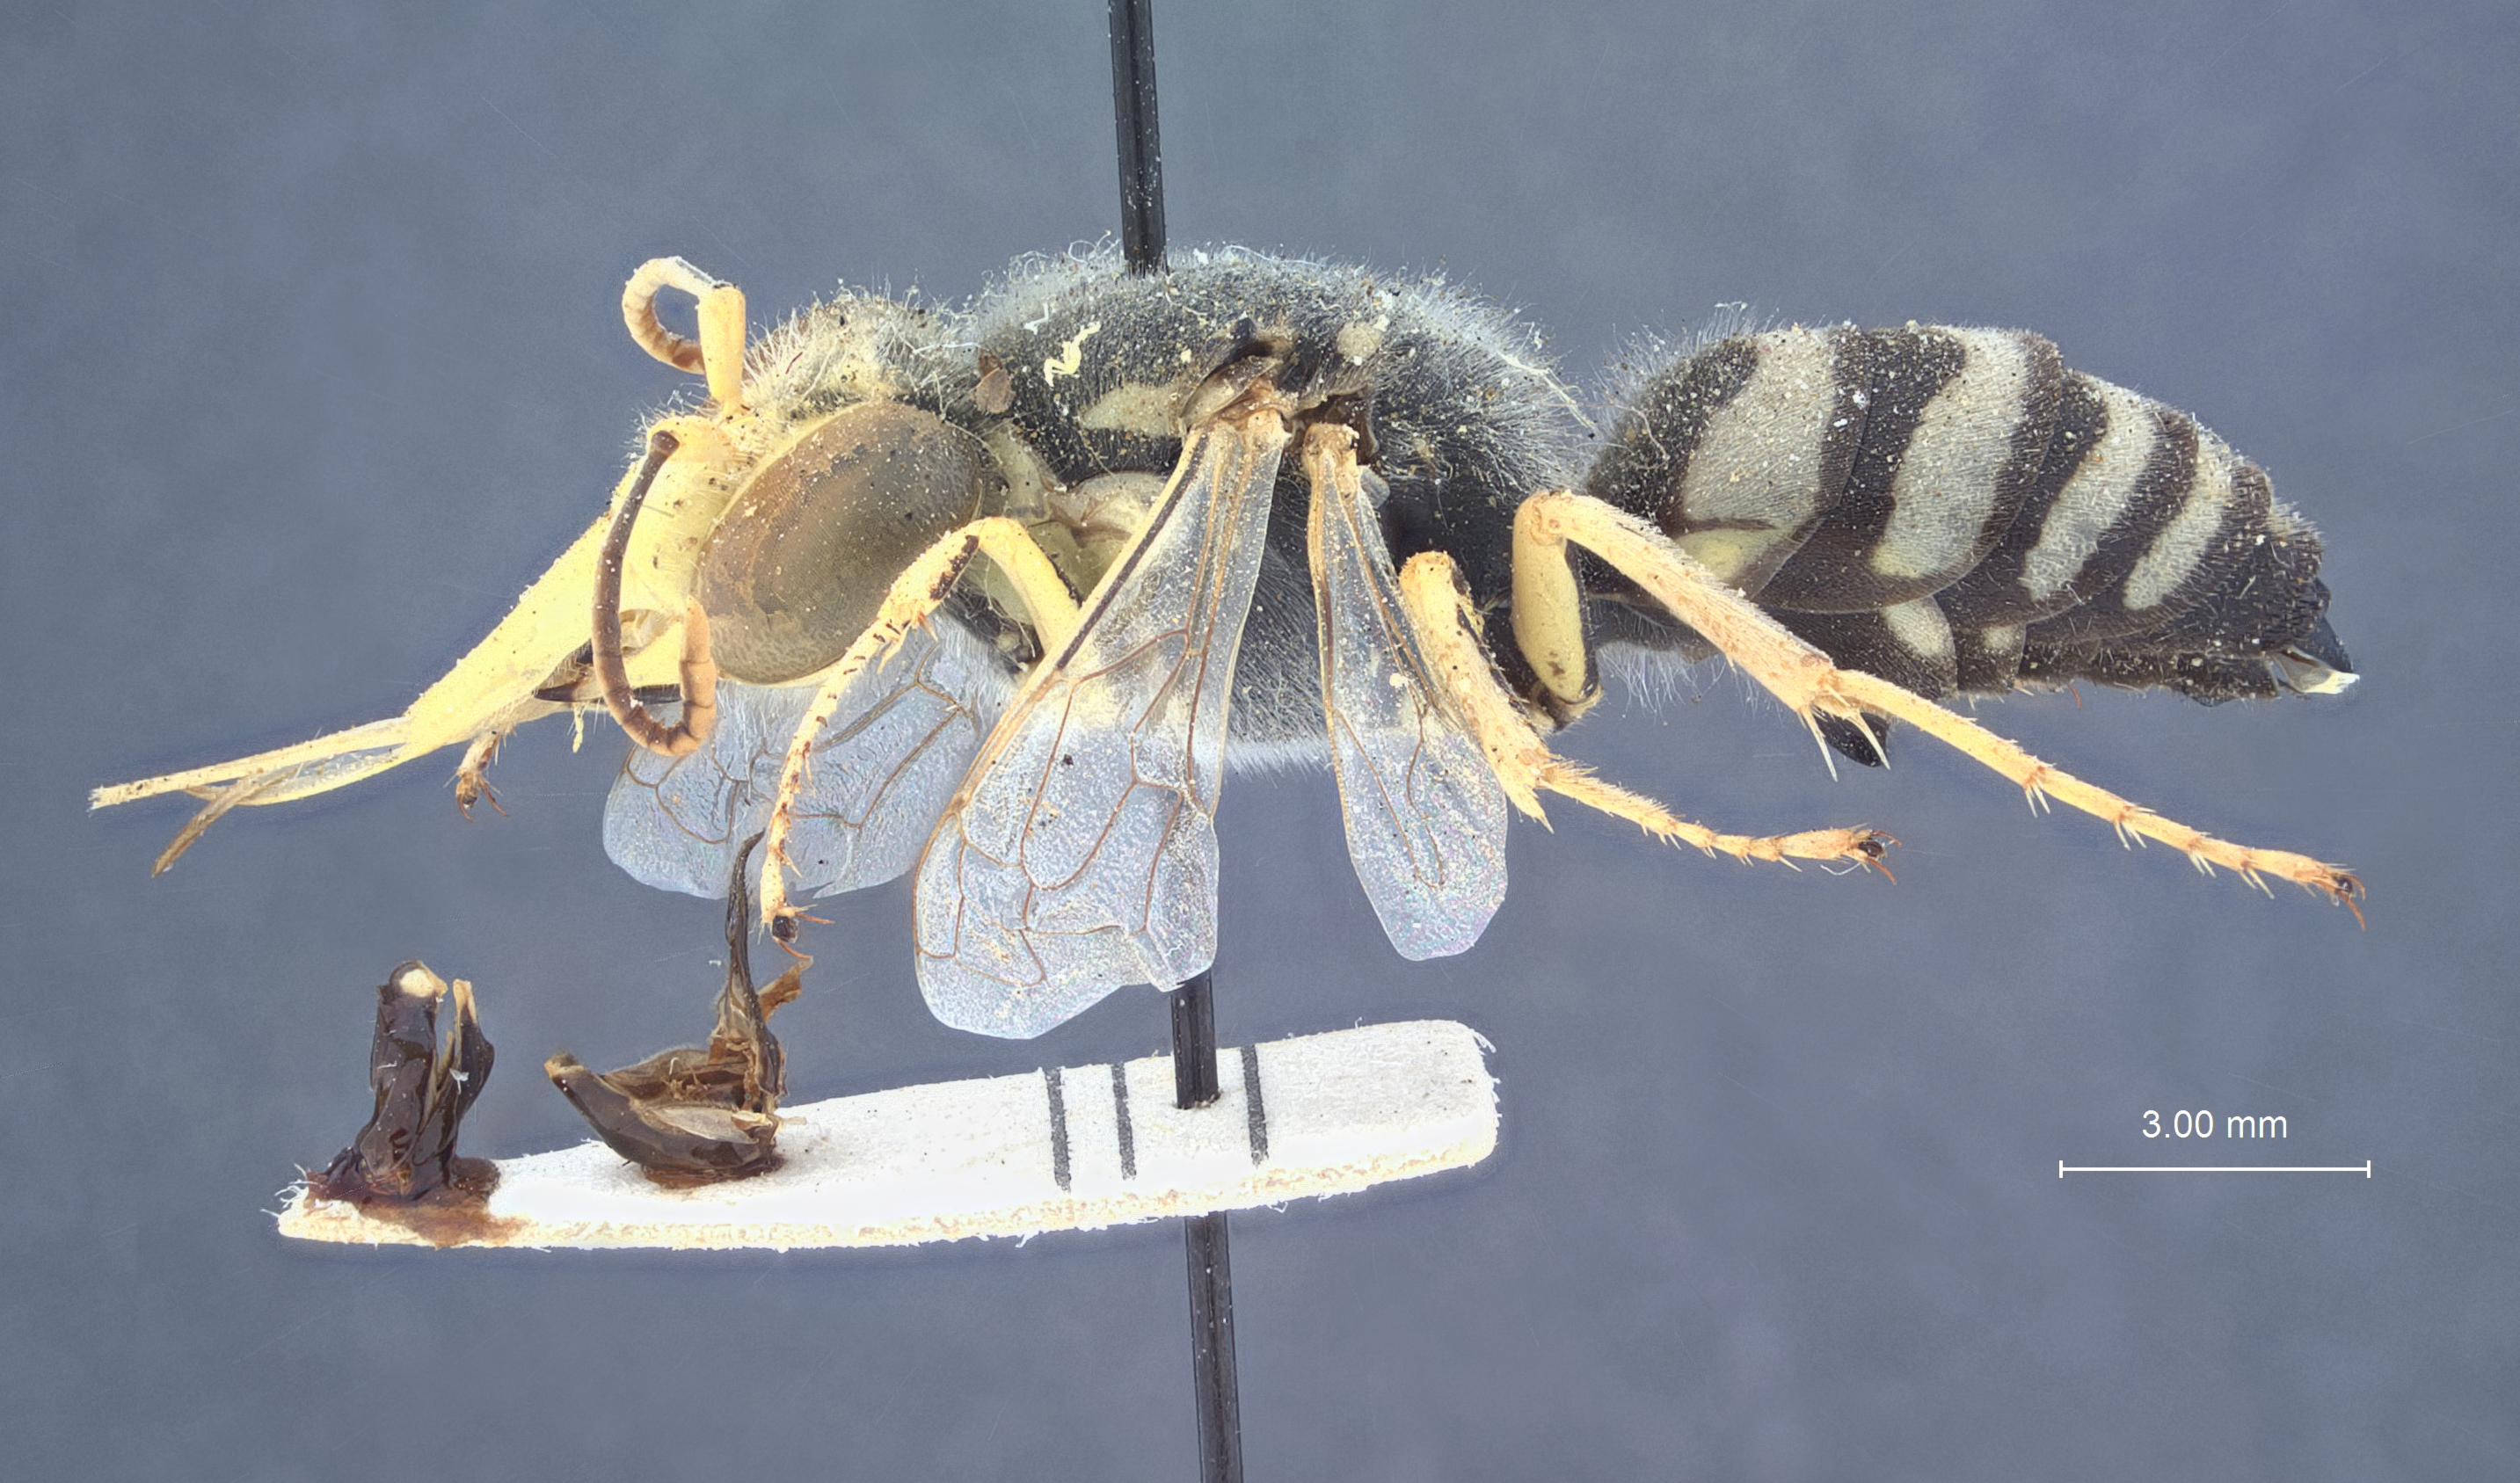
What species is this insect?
Bembix alfierii
